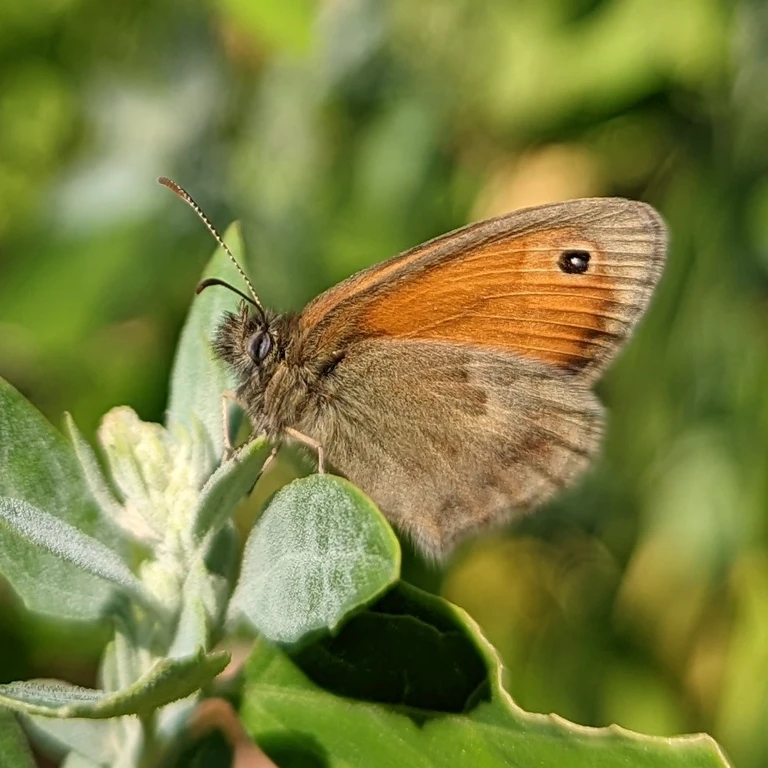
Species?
Coenonympha pamphilus
